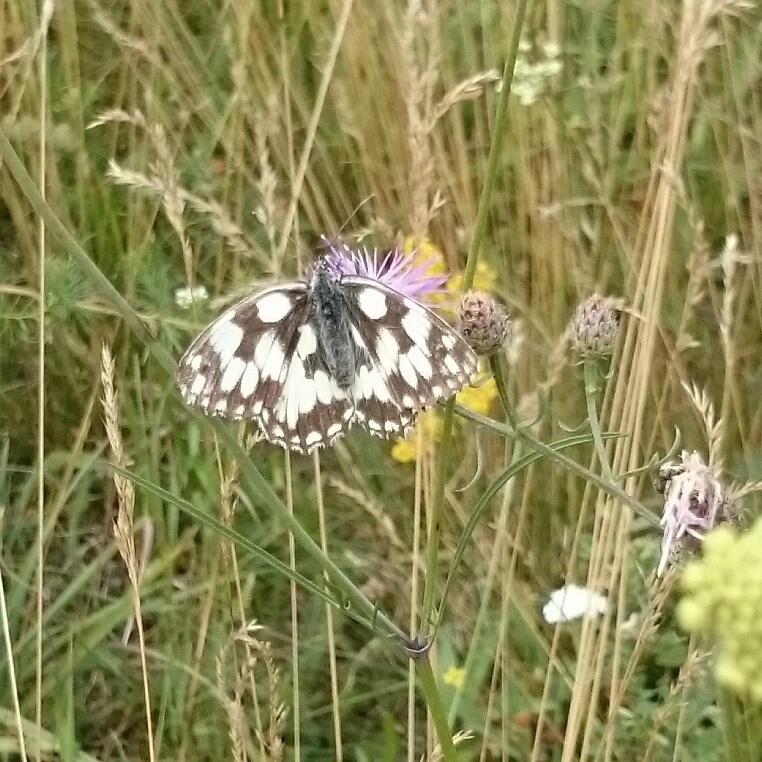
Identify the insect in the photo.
Melanargia galathea
